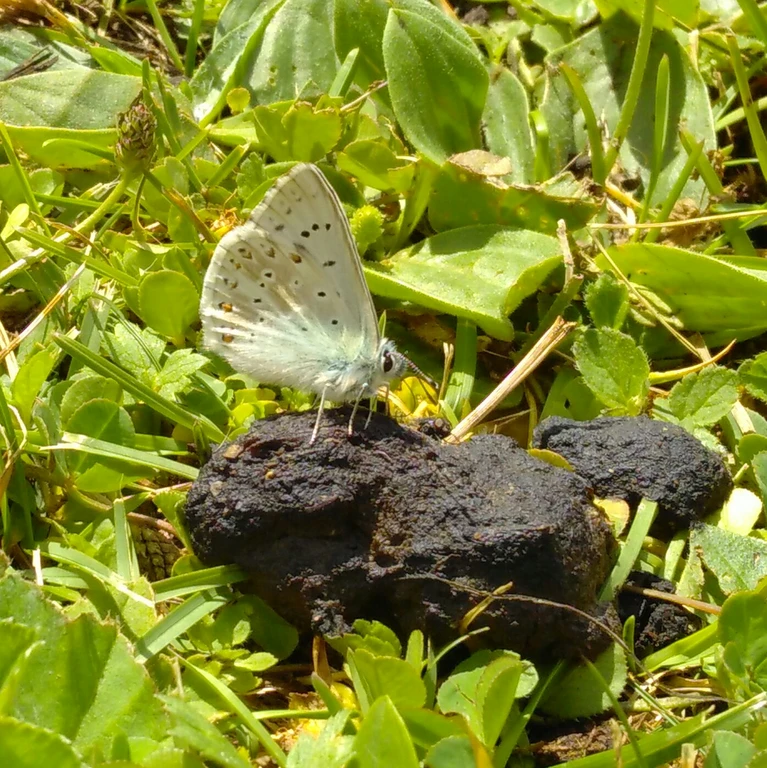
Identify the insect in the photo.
Lysandra coridon
